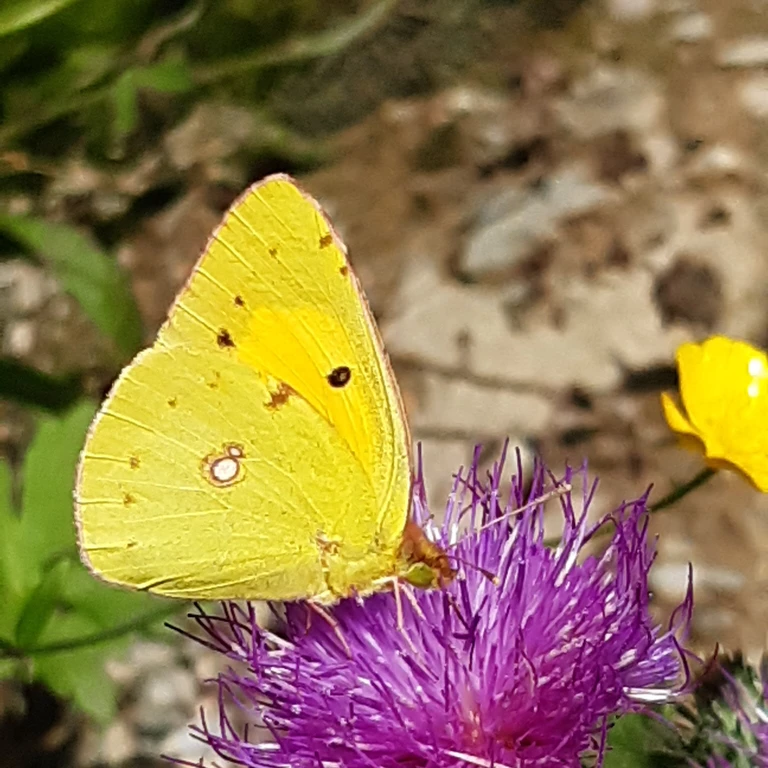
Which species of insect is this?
Colias croceus
